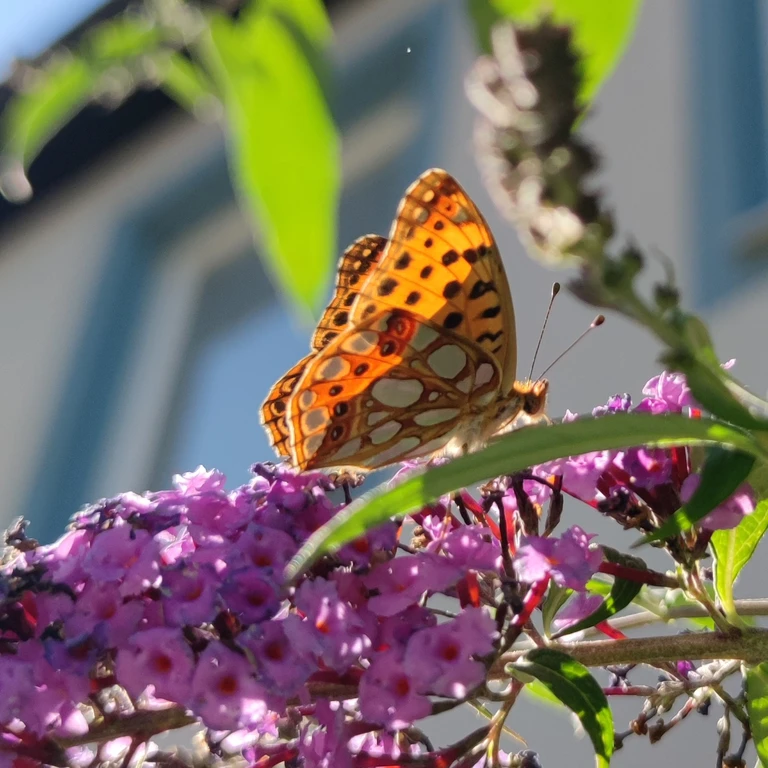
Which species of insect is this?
Issoria lathonia
